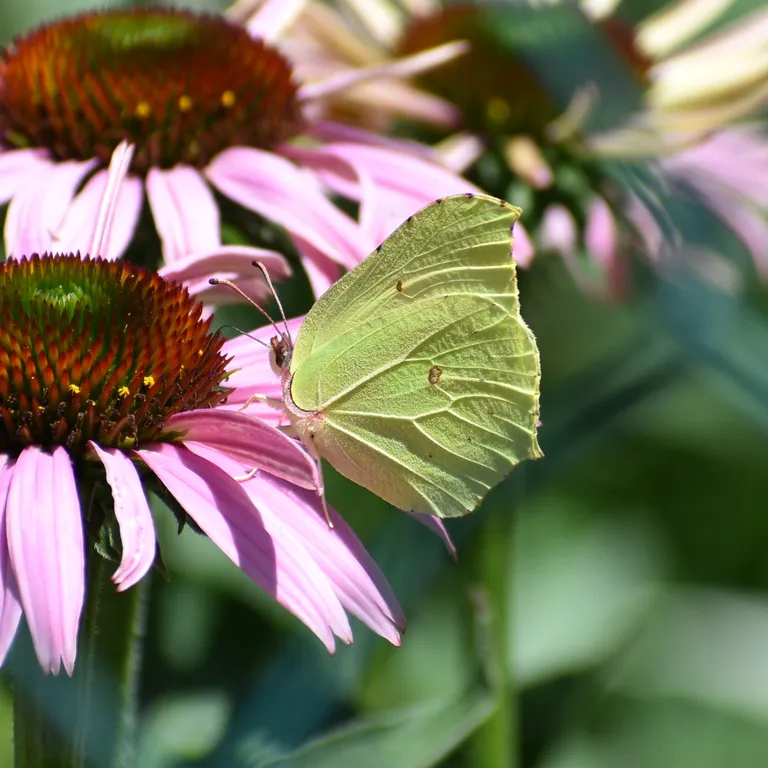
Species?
Gonepteryx rhamni
